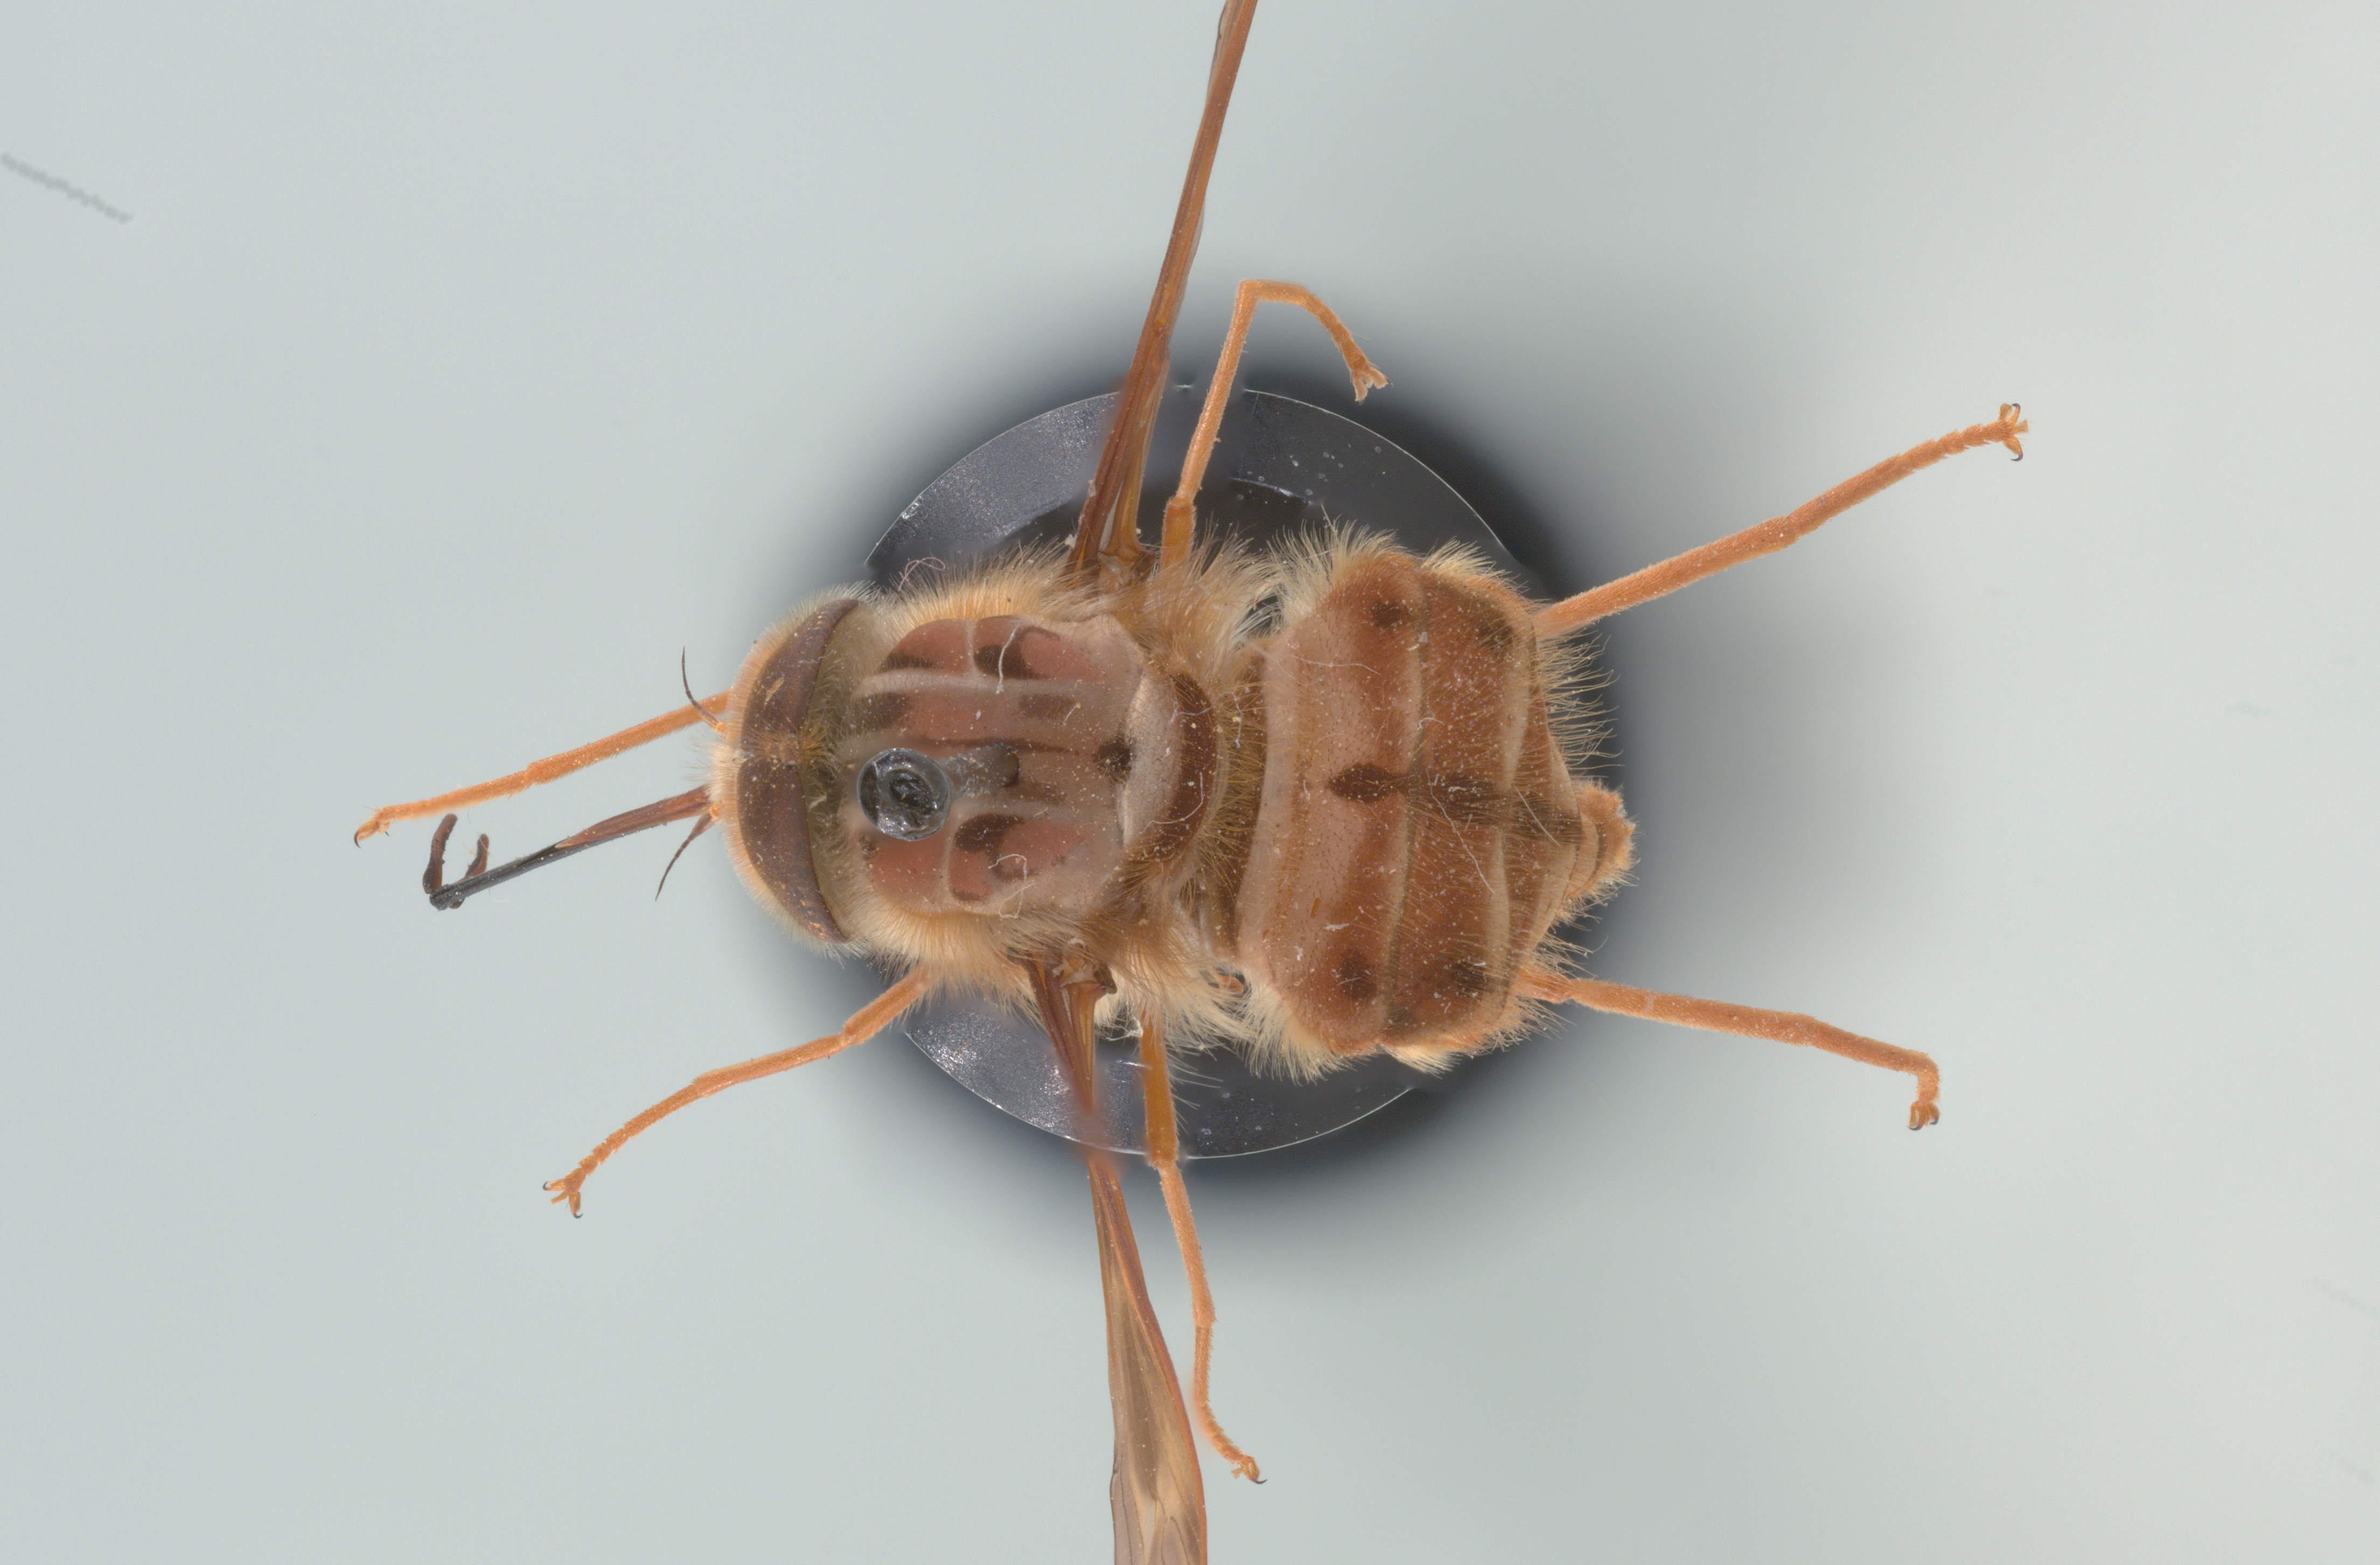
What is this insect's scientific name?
Hirmoneura nubipennis (also Trichophthalma nubipennis)
